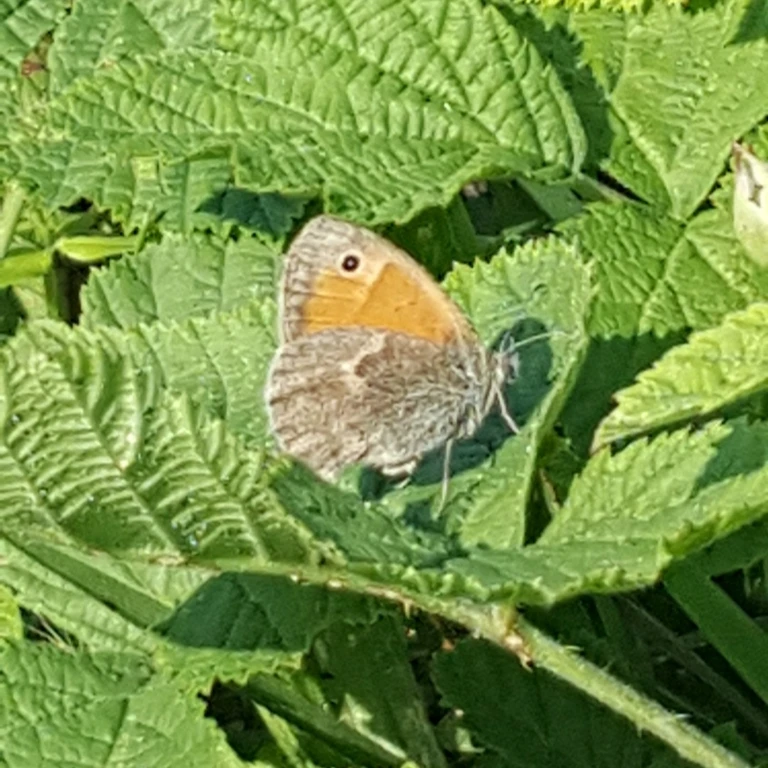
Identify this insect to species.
Coenonympha pamphilus
